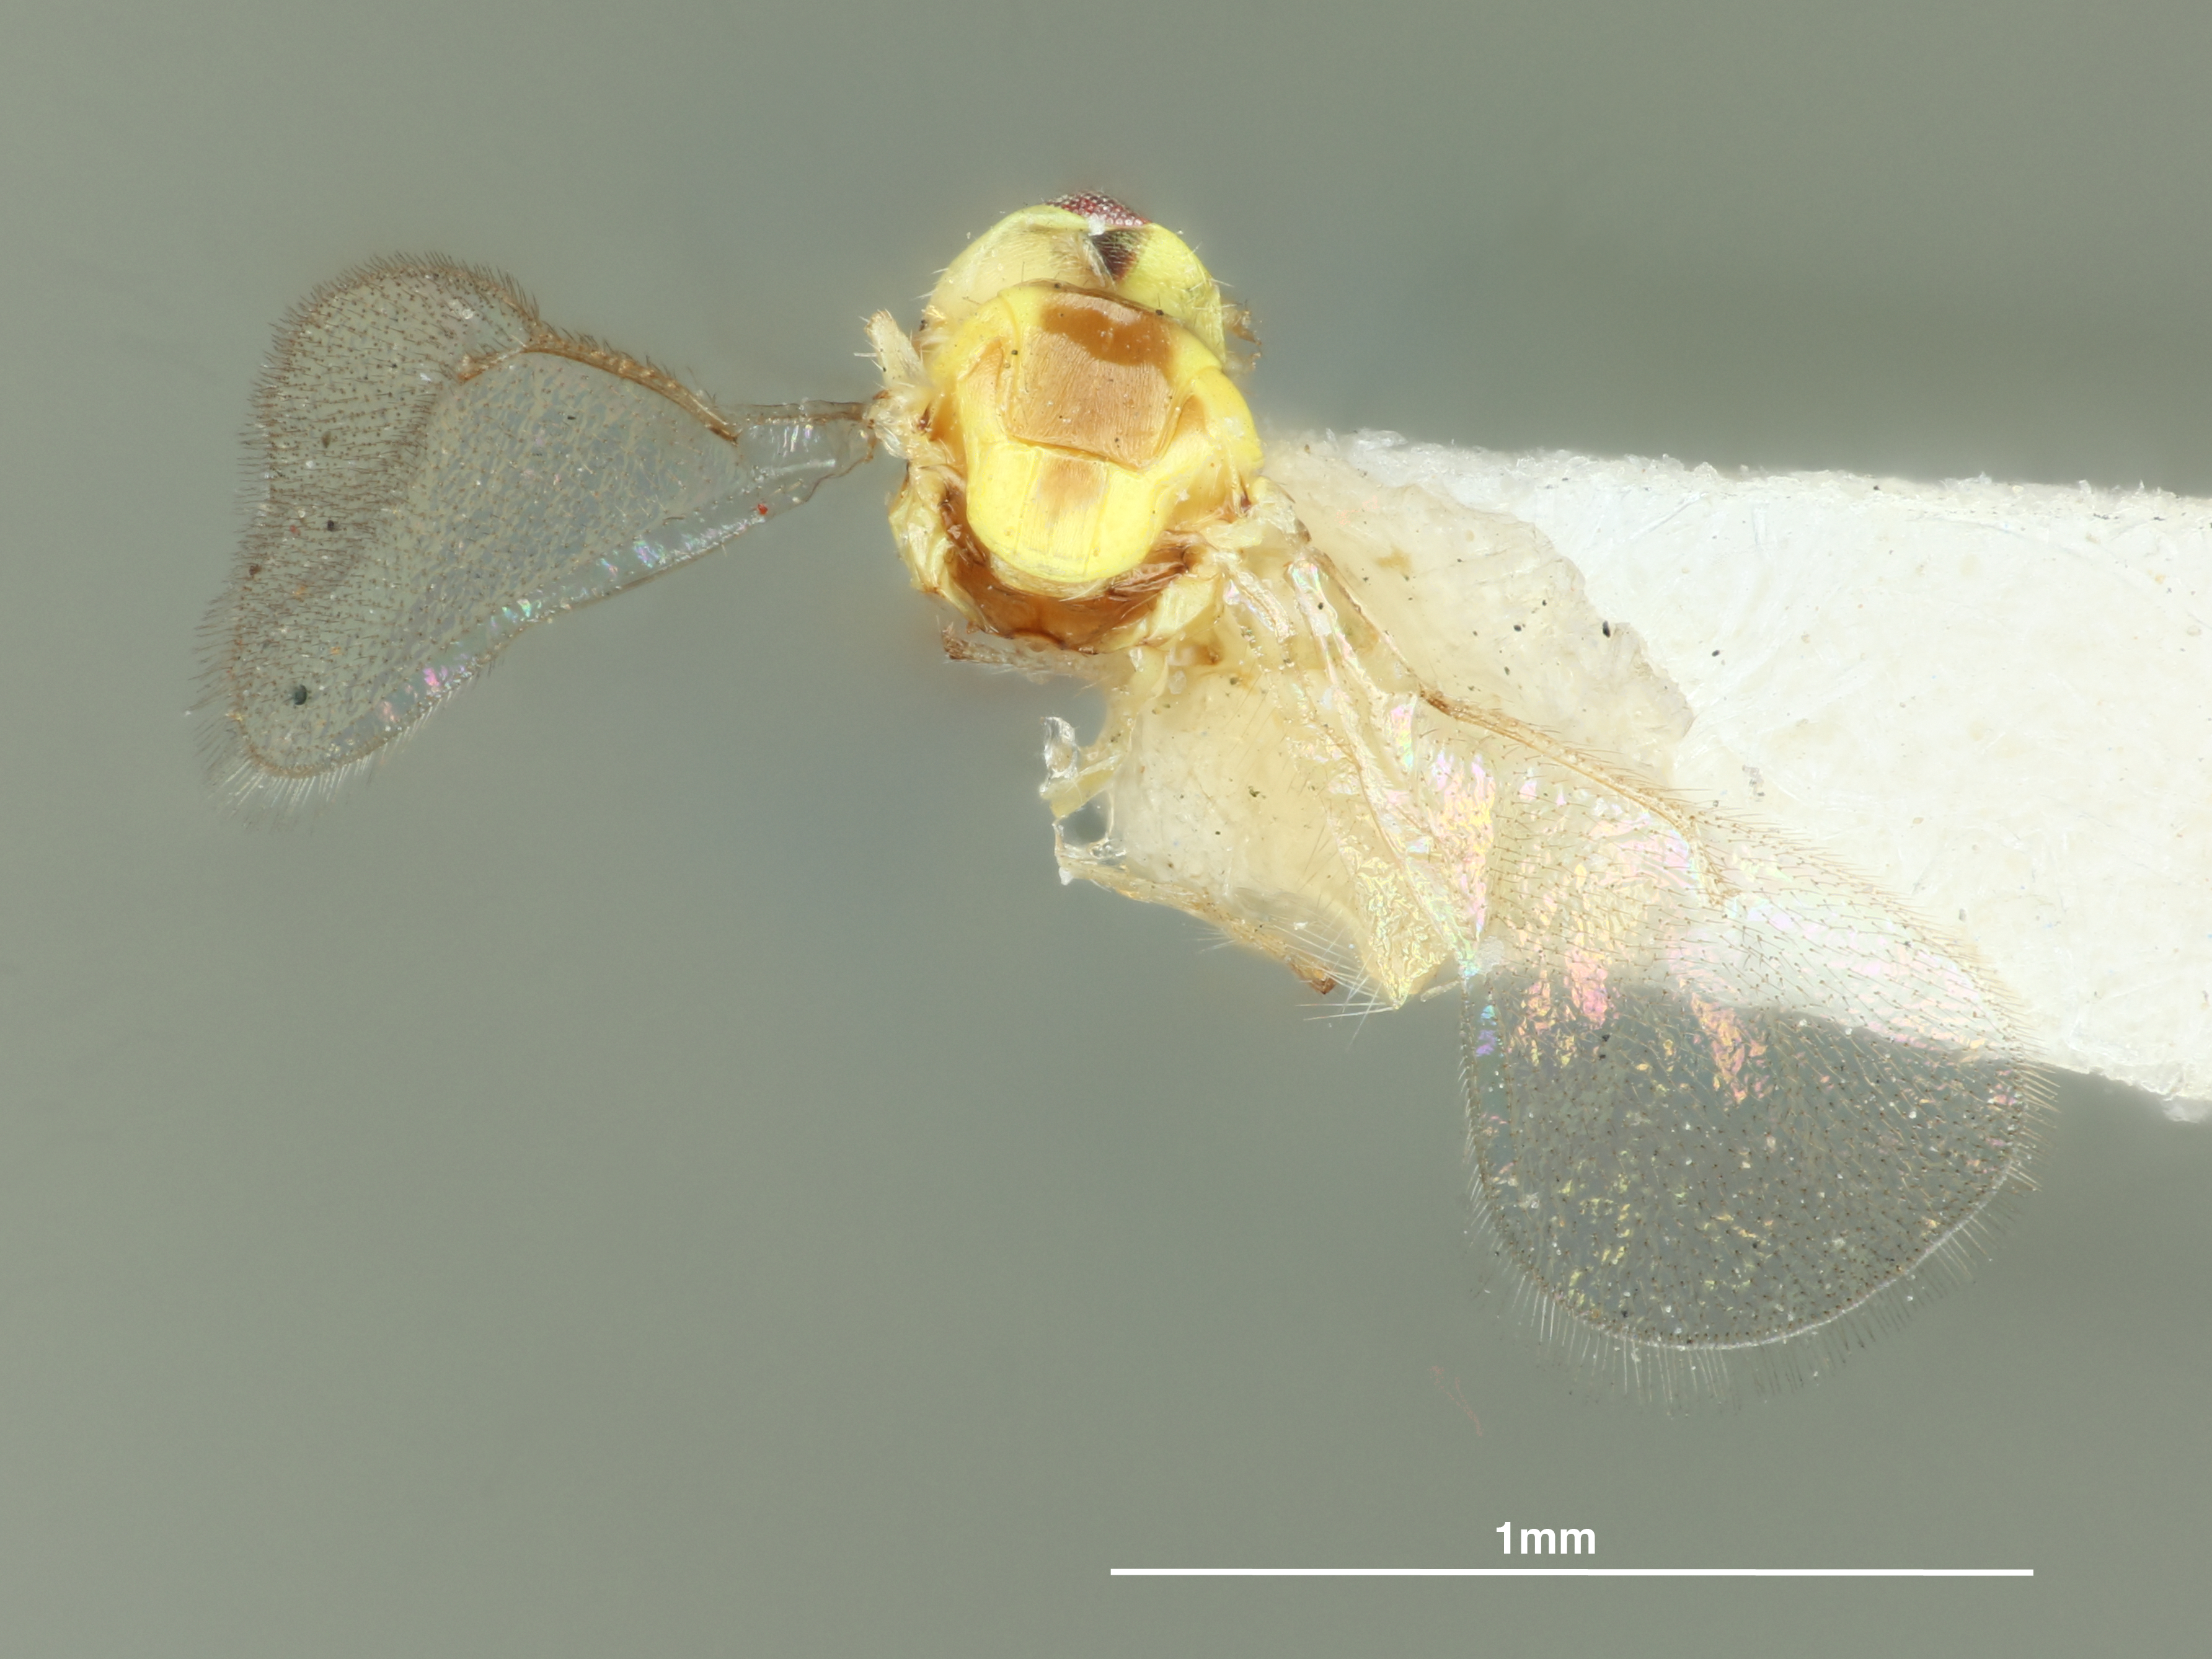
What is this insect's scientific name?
Tetrastichodes froggatti
